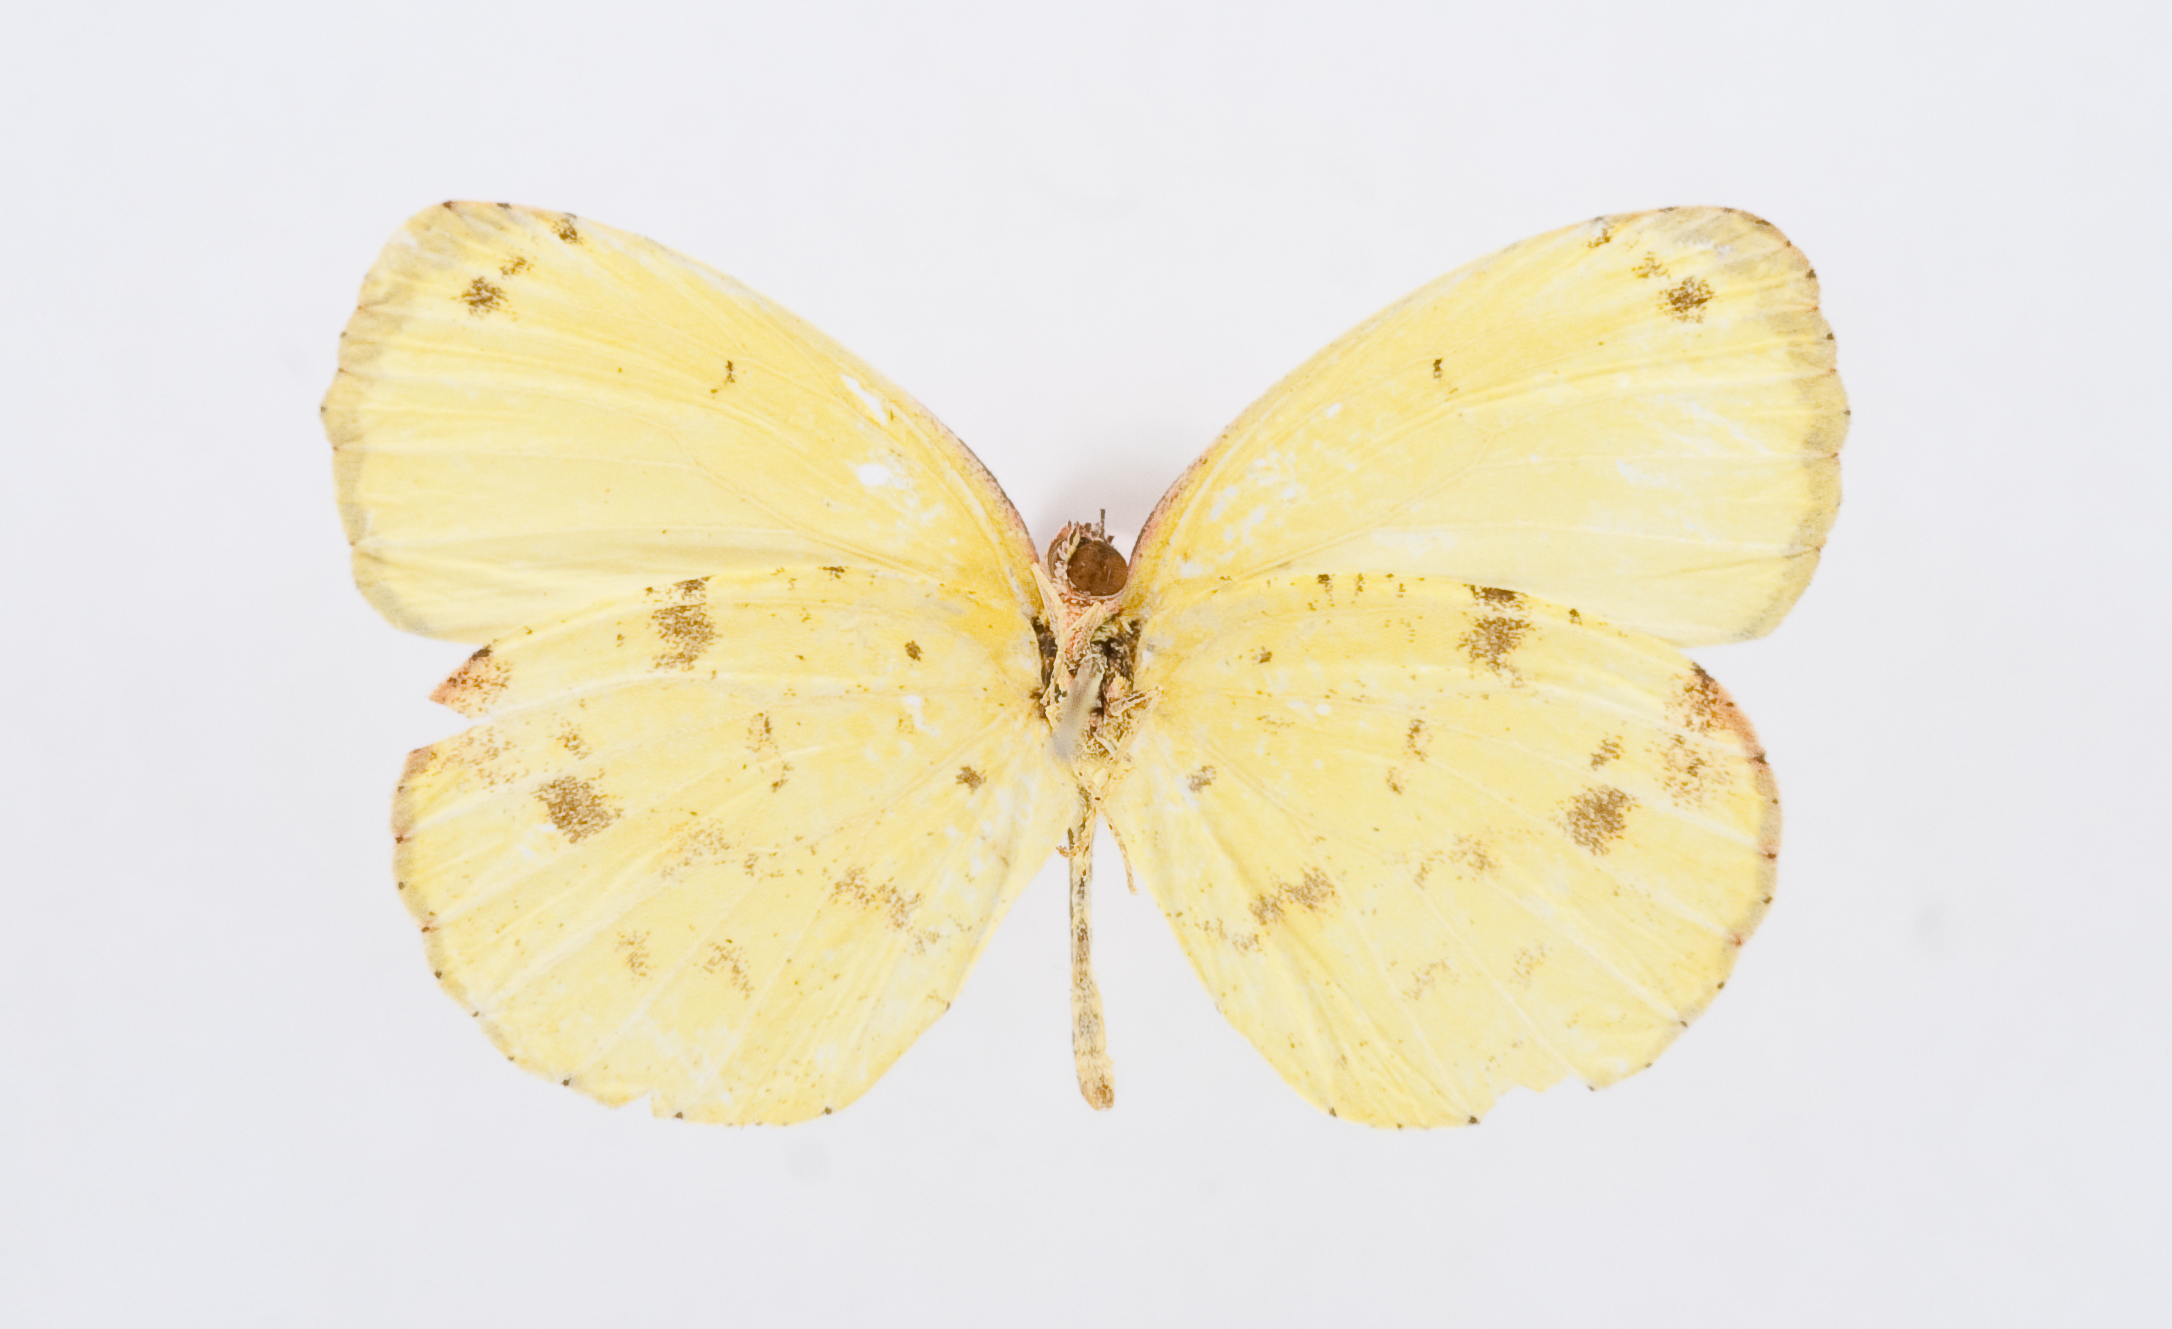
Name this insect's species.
Pyrisitia portoricensis
